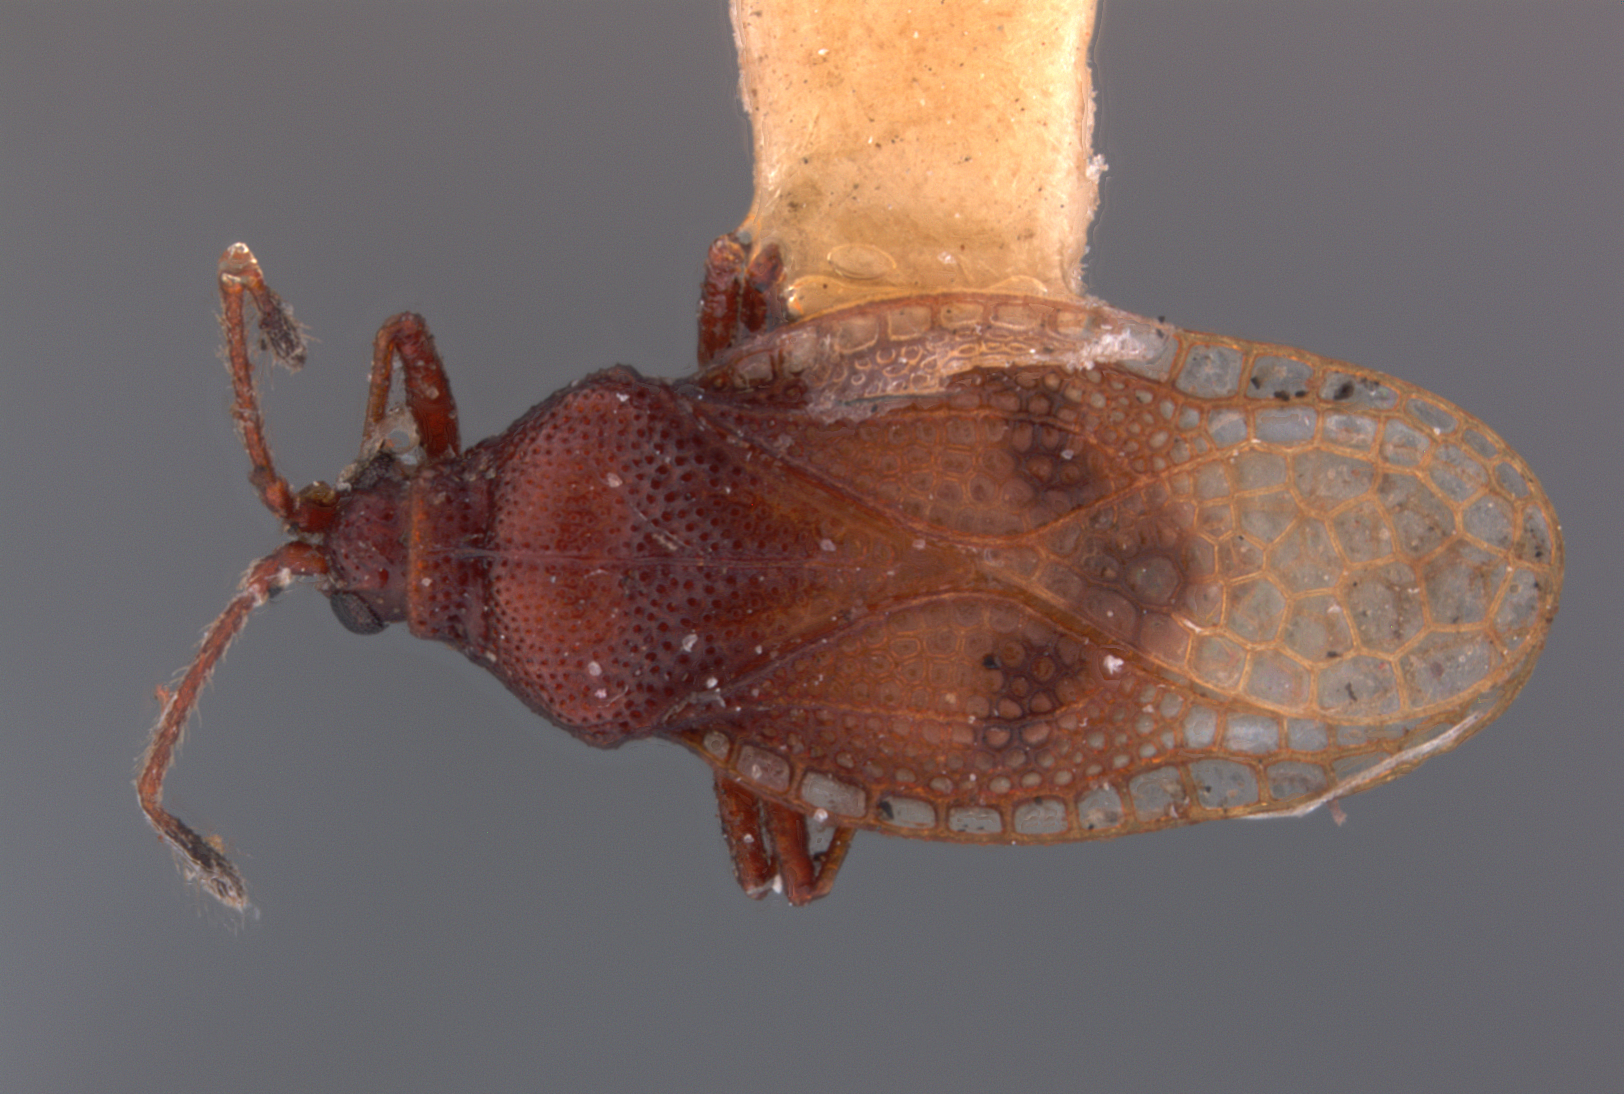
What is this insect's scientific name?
Eteoneus inopinus
